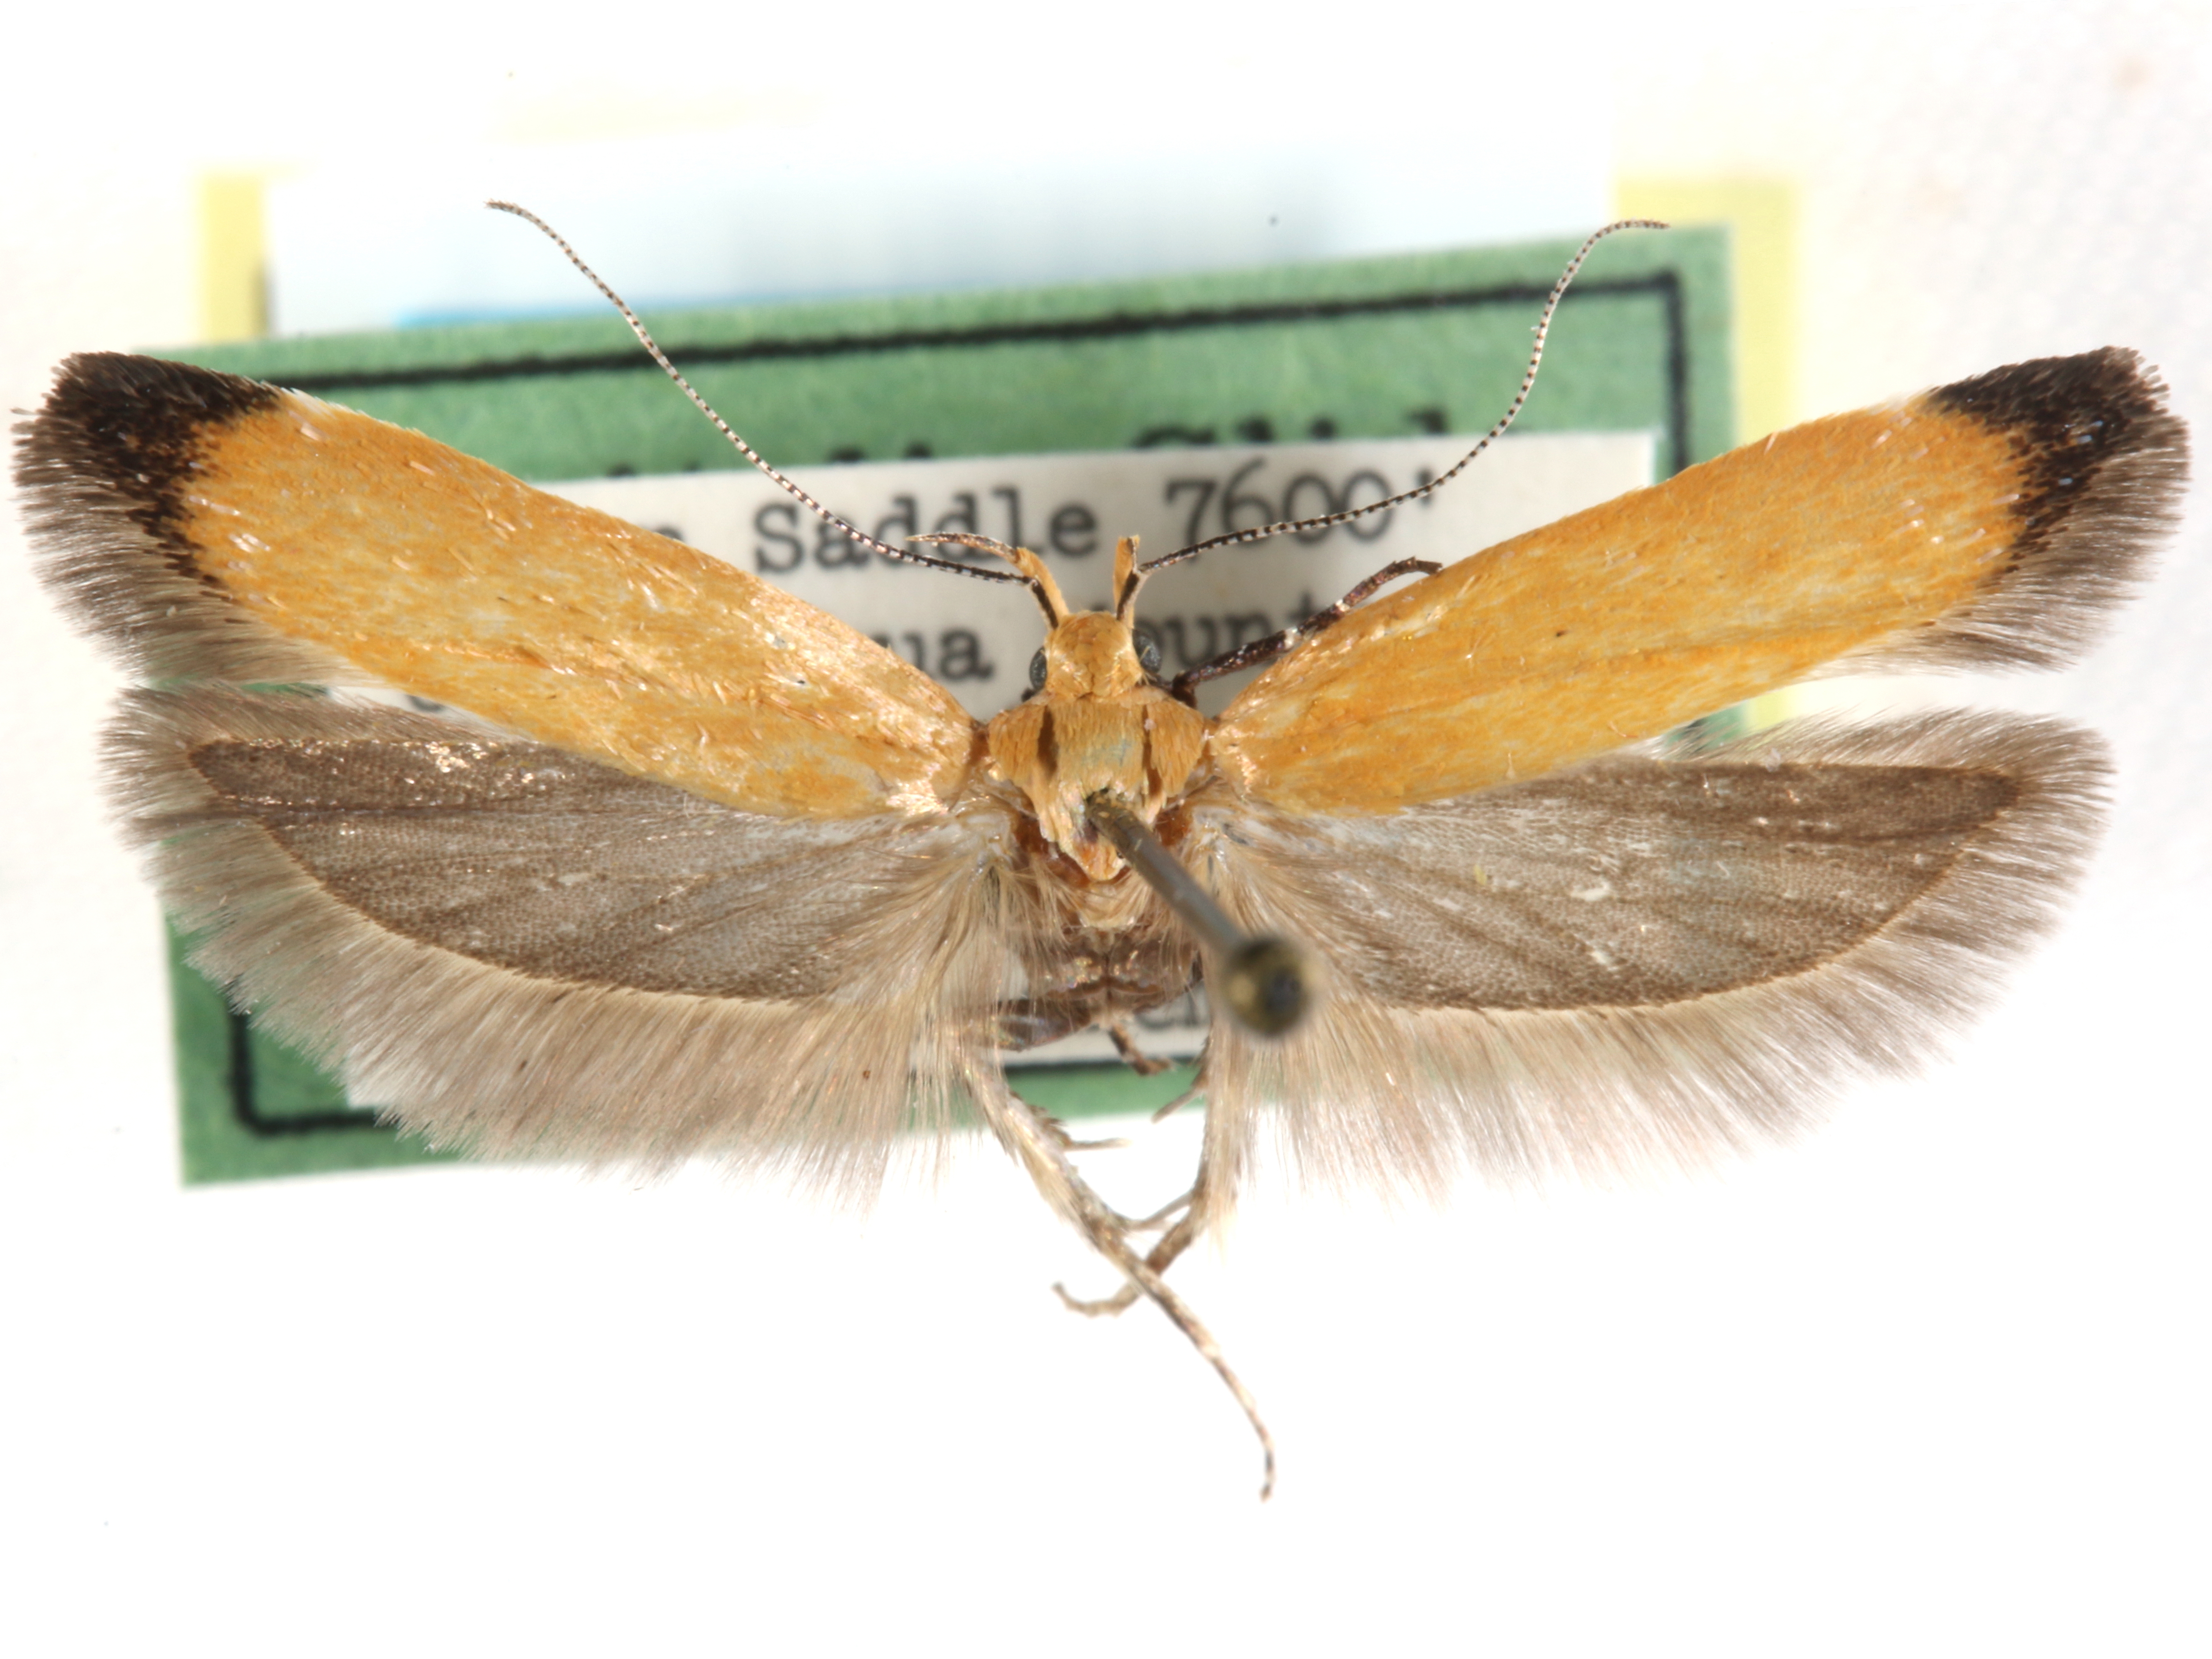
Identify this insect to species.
Chionodes elainae
